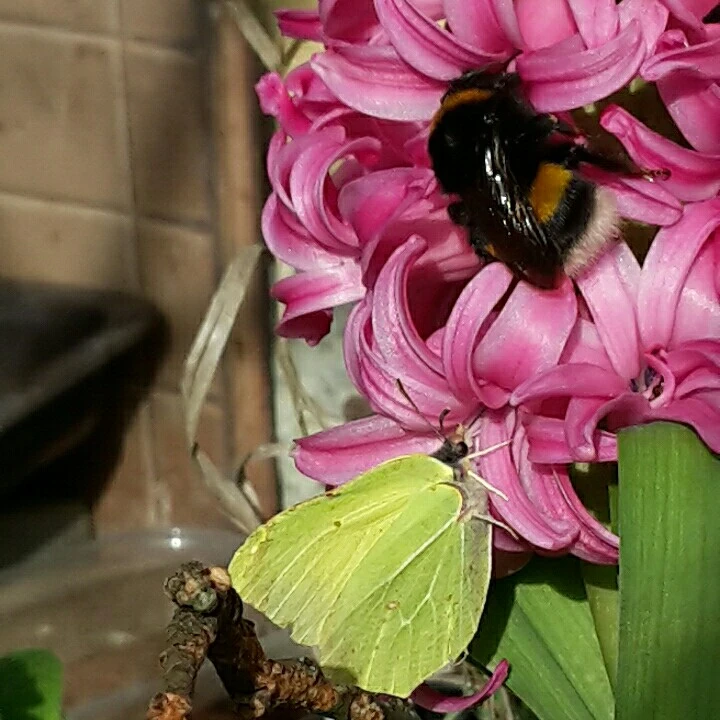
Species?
Gonepteryx rhamni
